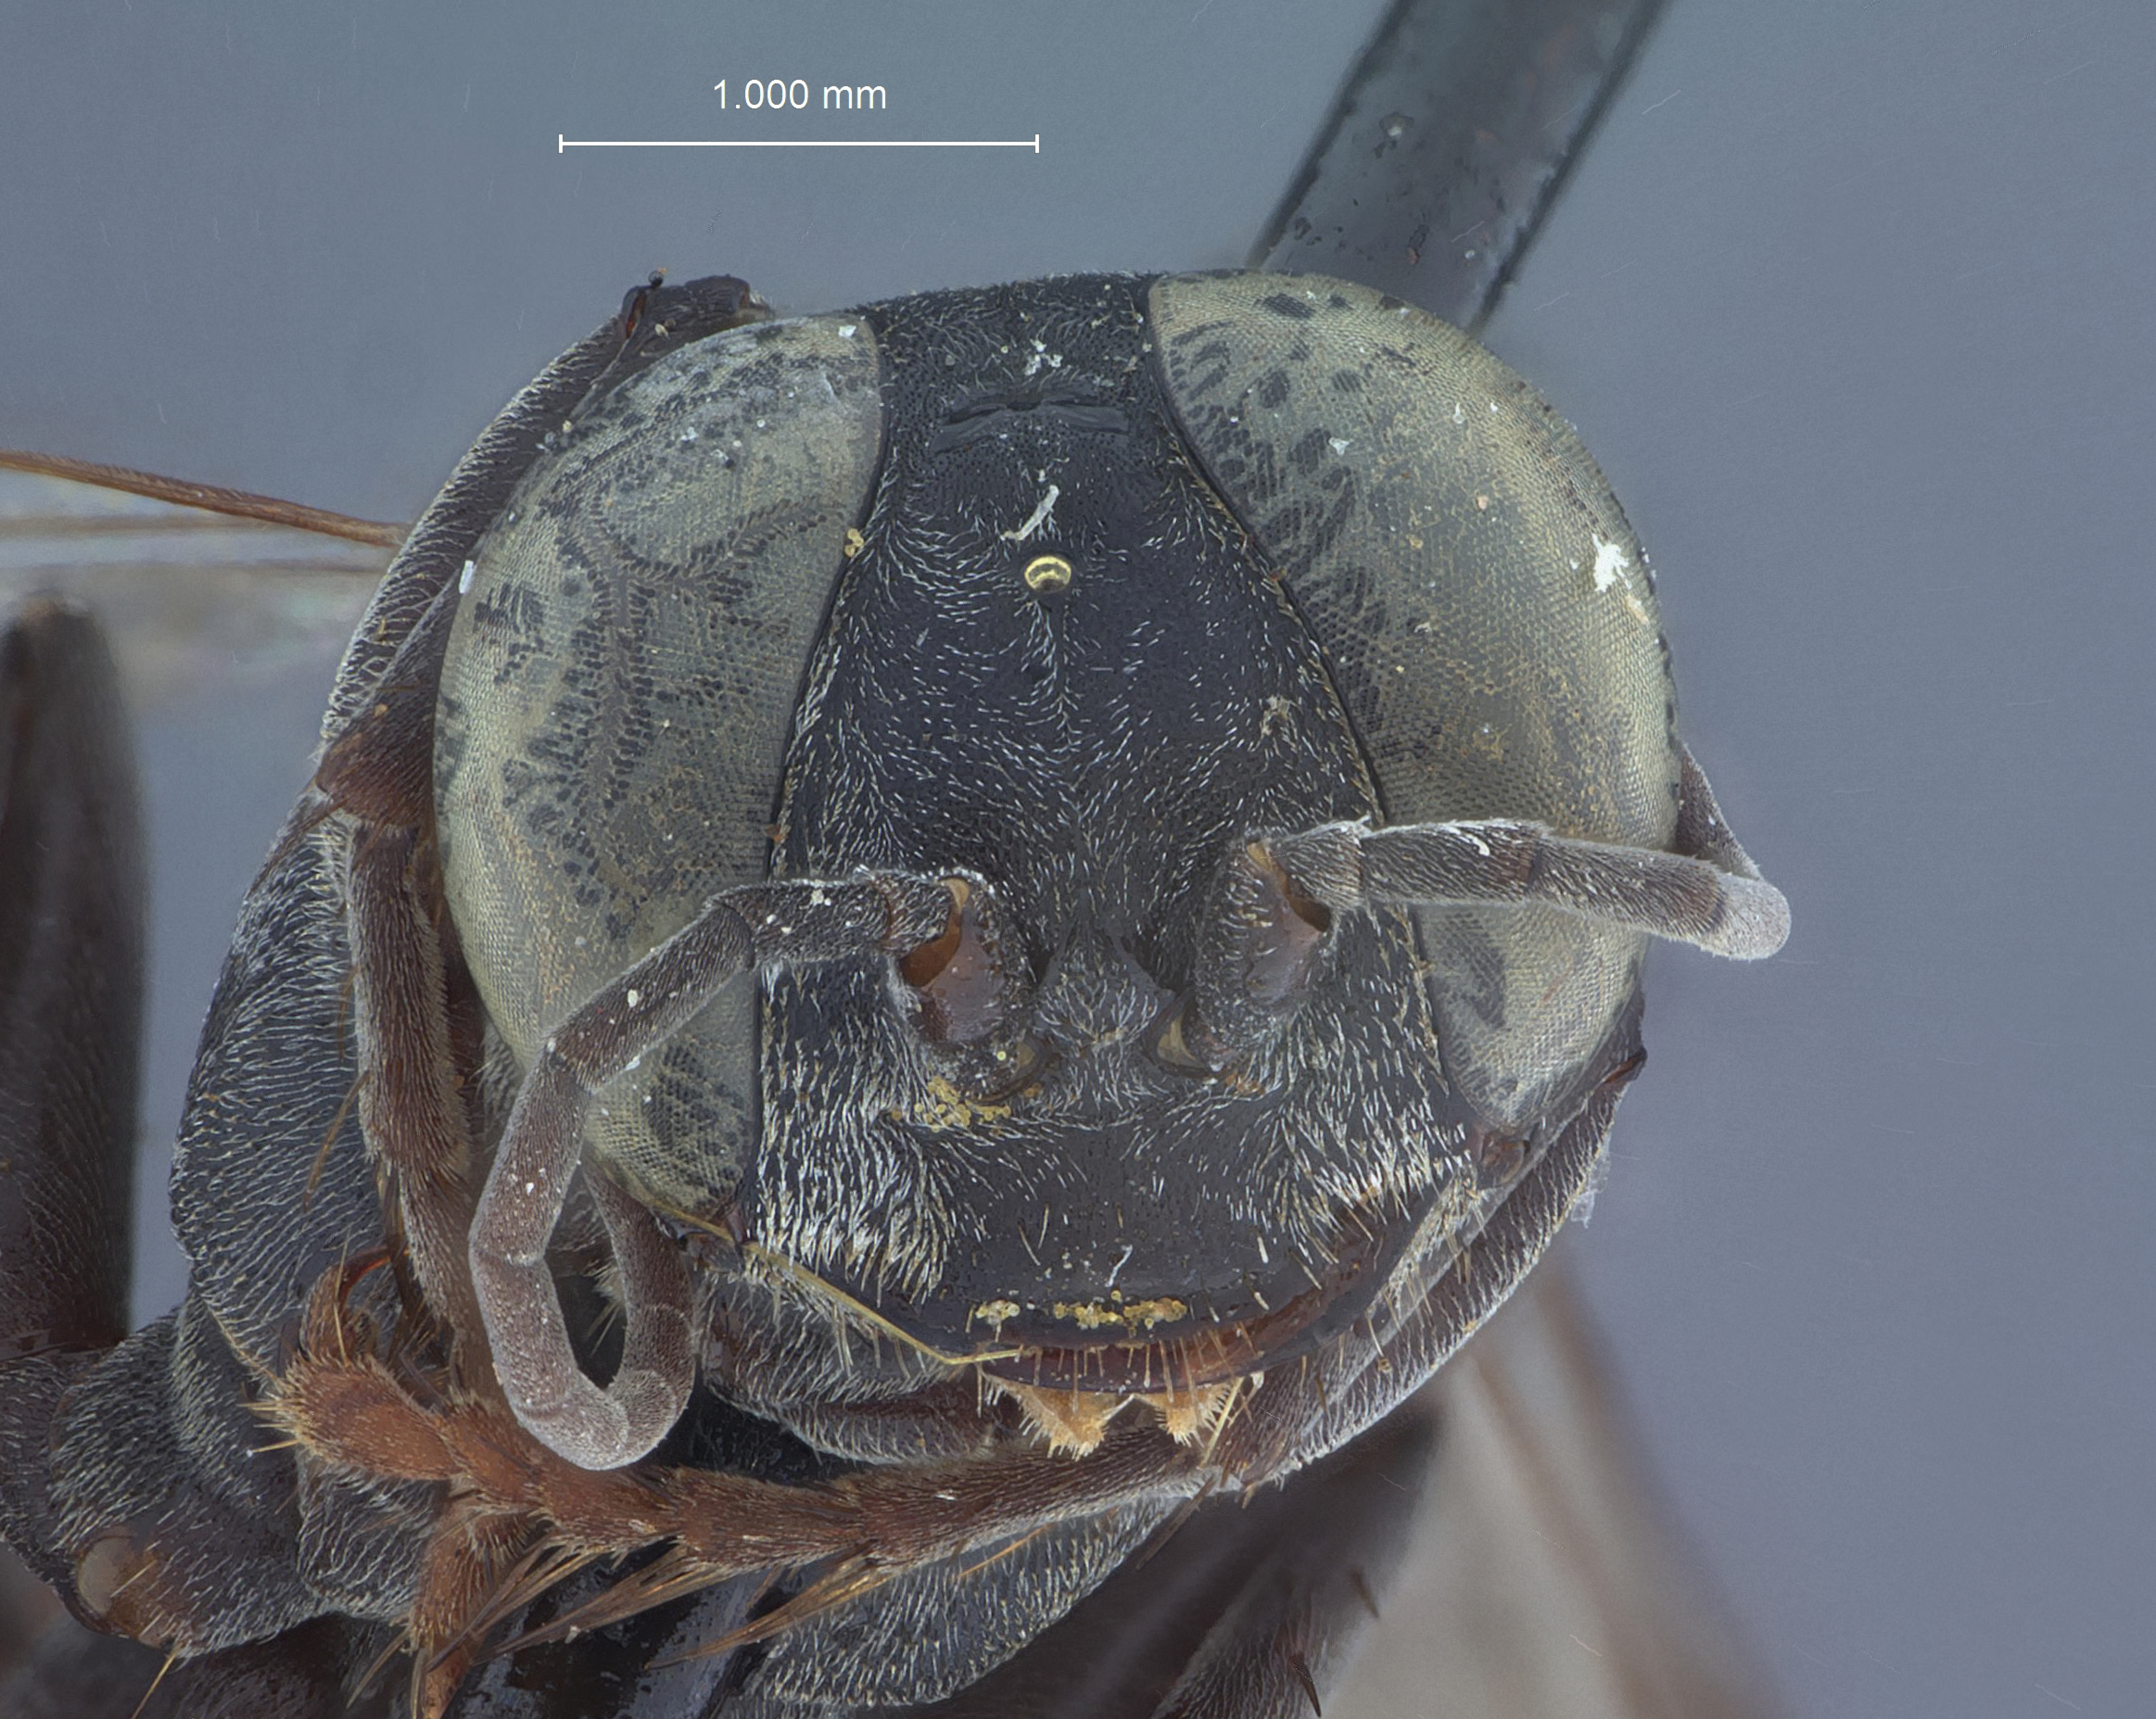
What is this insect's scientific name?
Tachysphex hitei
